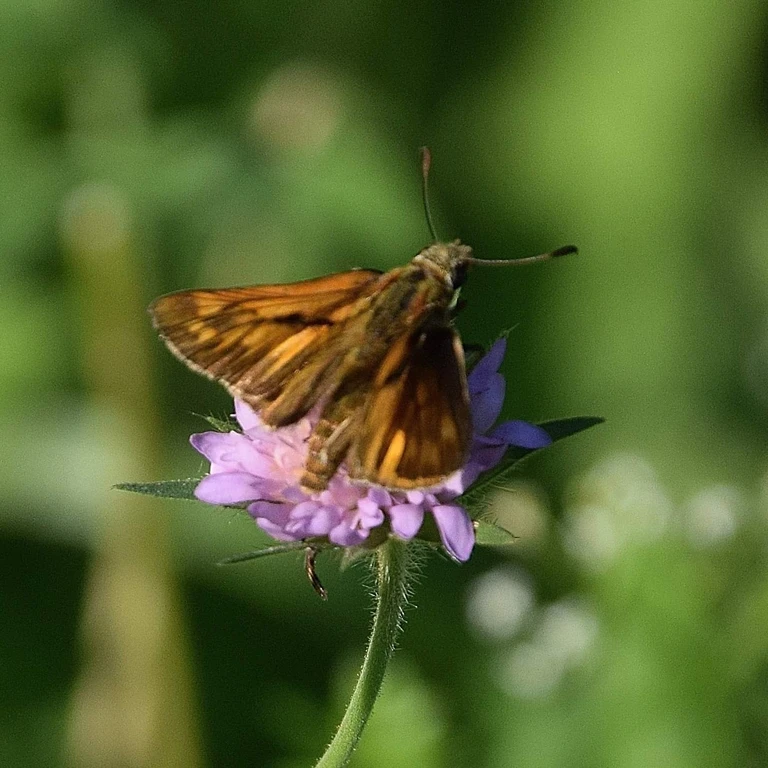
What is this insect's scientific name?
Ochlodes sylvanus (also Ochlodes venata)
